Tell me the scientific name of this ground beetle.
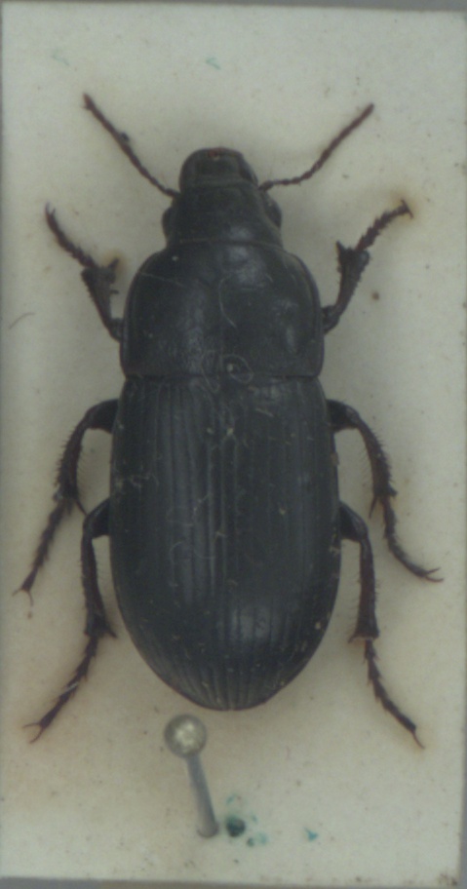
Zabrus tenebrioides
